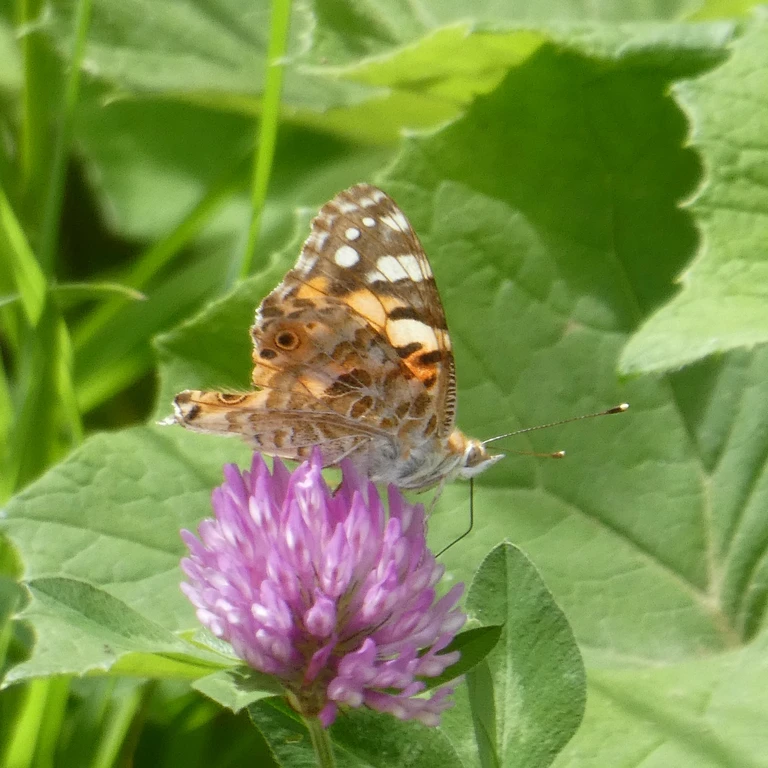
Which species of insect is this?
Vanessa cardui
